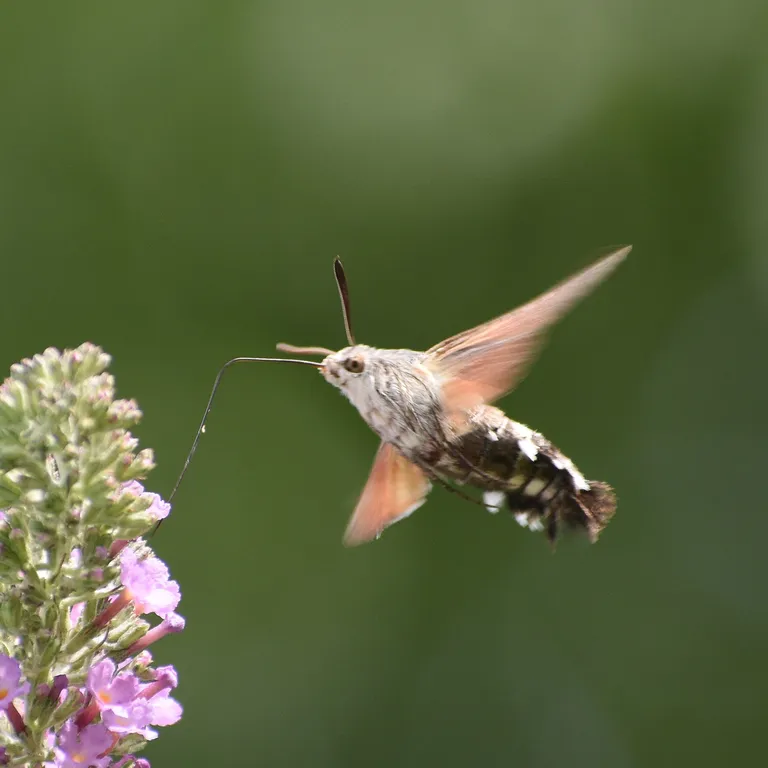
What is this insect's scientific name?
Macroglossum stellatarum
